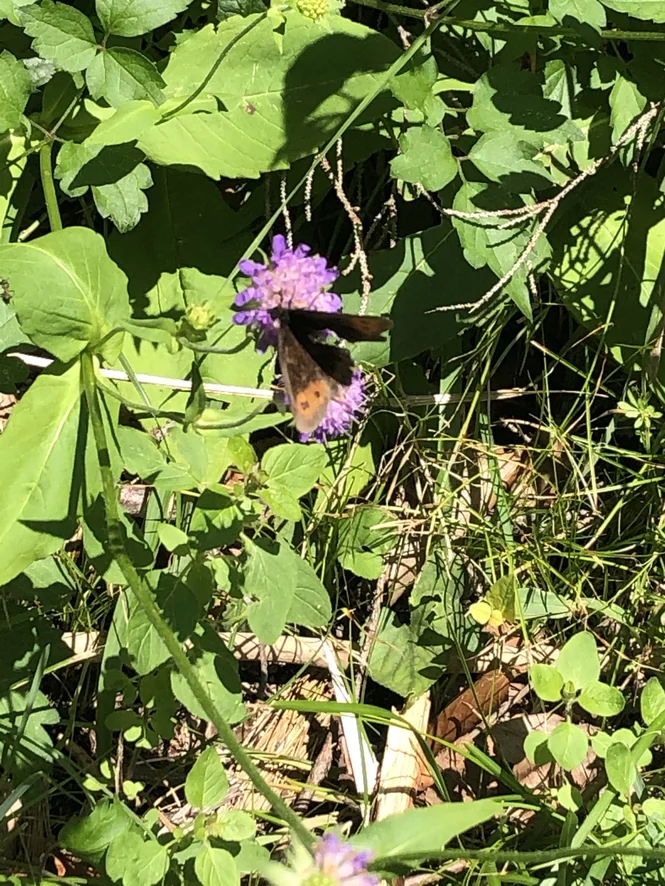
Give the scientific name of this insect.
Erebia aethiops
